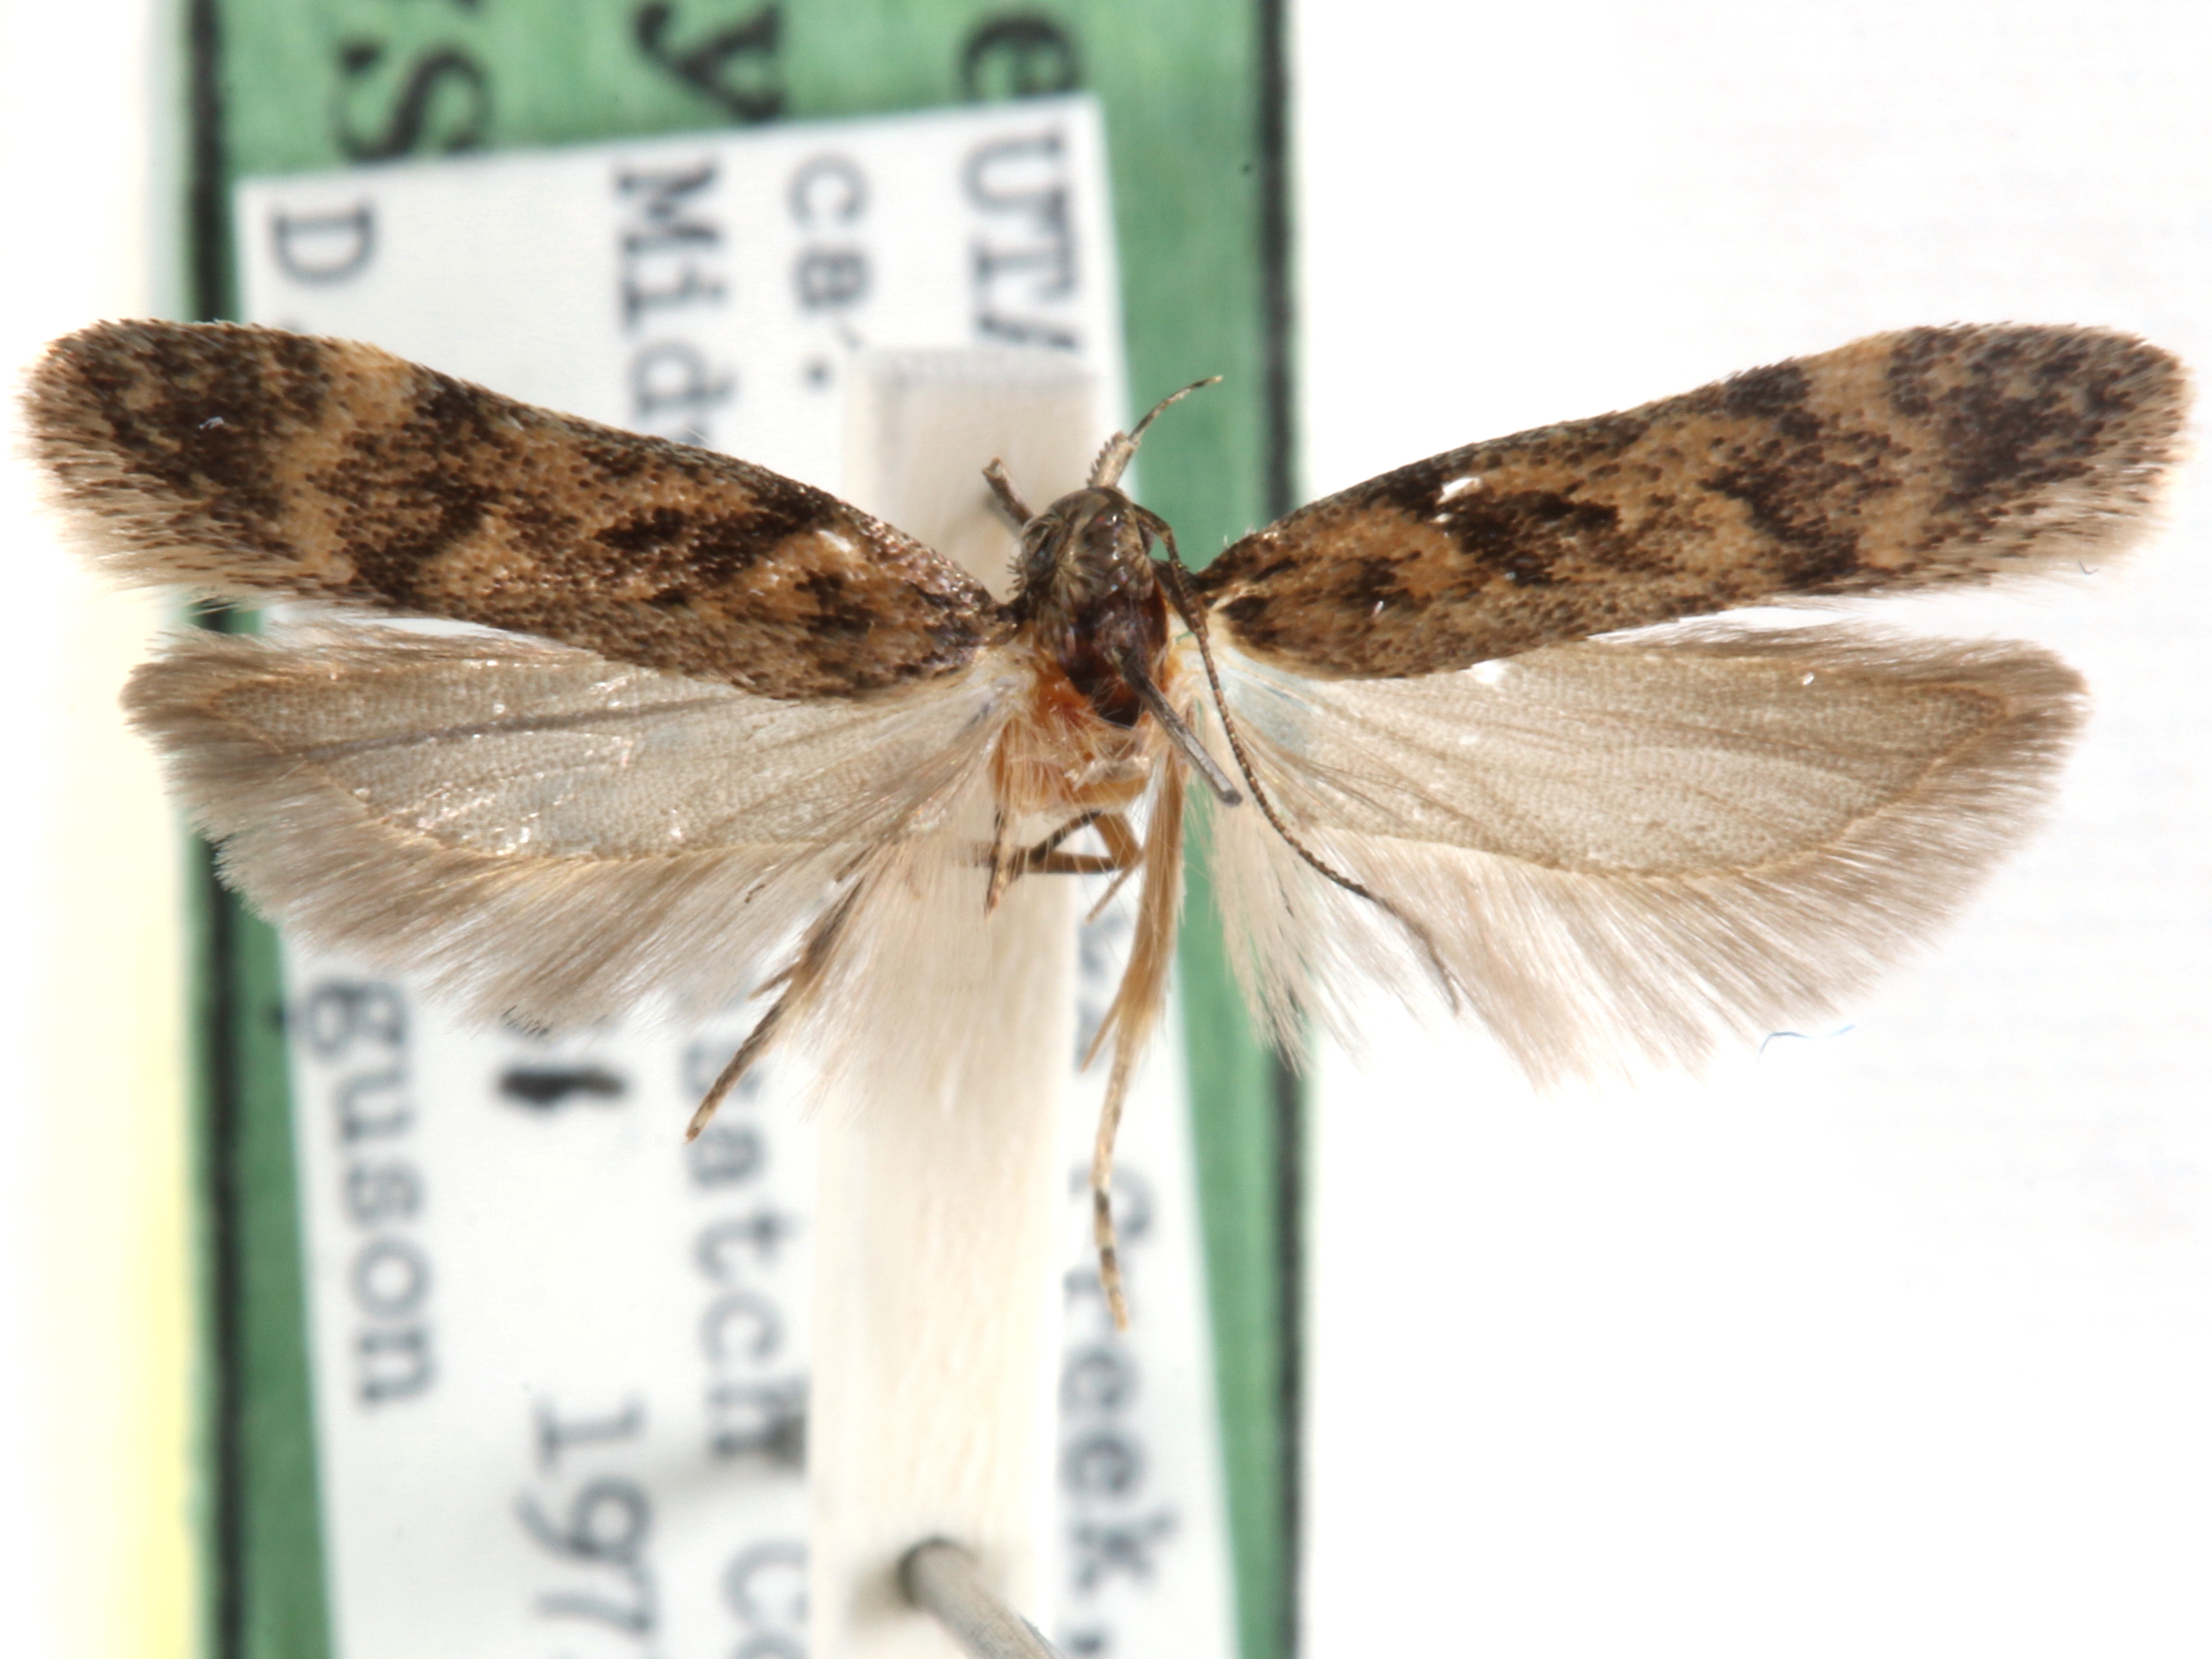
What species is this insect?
Chionodes metoecus
